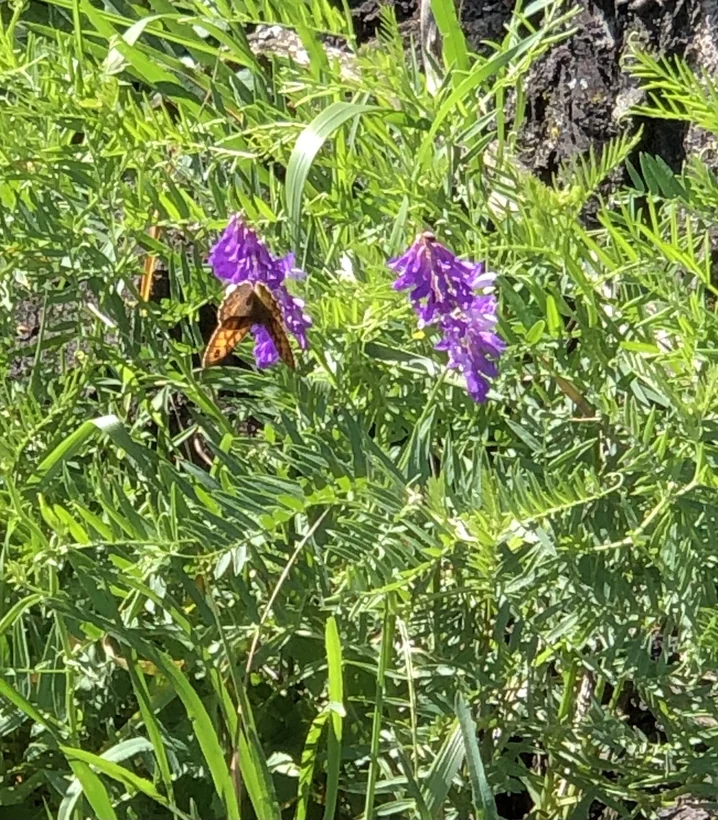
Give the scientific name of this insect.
Lasiommata megera (also Pararge megera)
